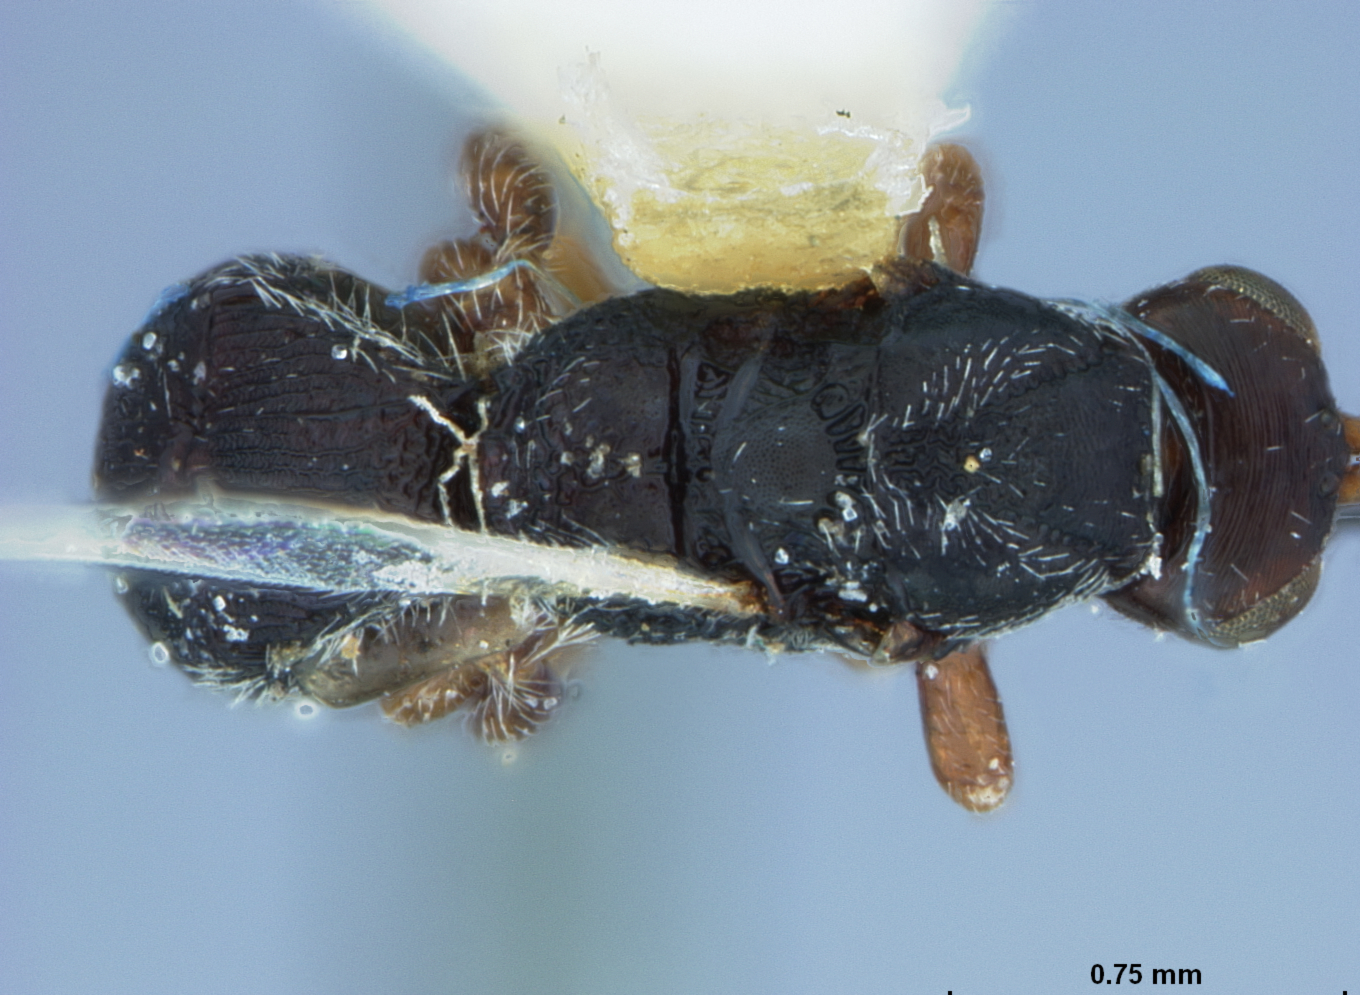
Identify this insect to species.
Glyptocolastes texanus
